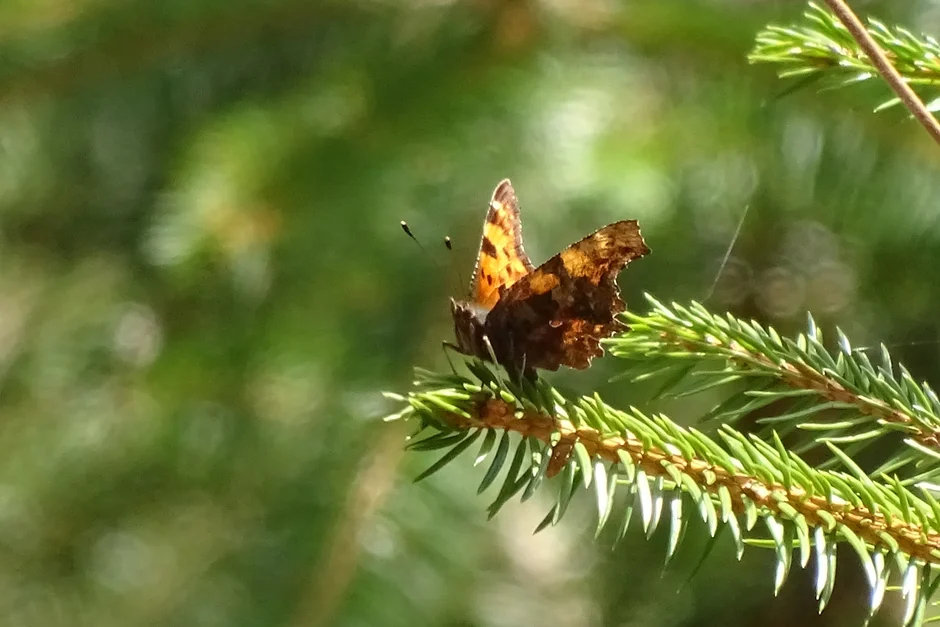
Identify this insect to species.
Polygonia c-album
